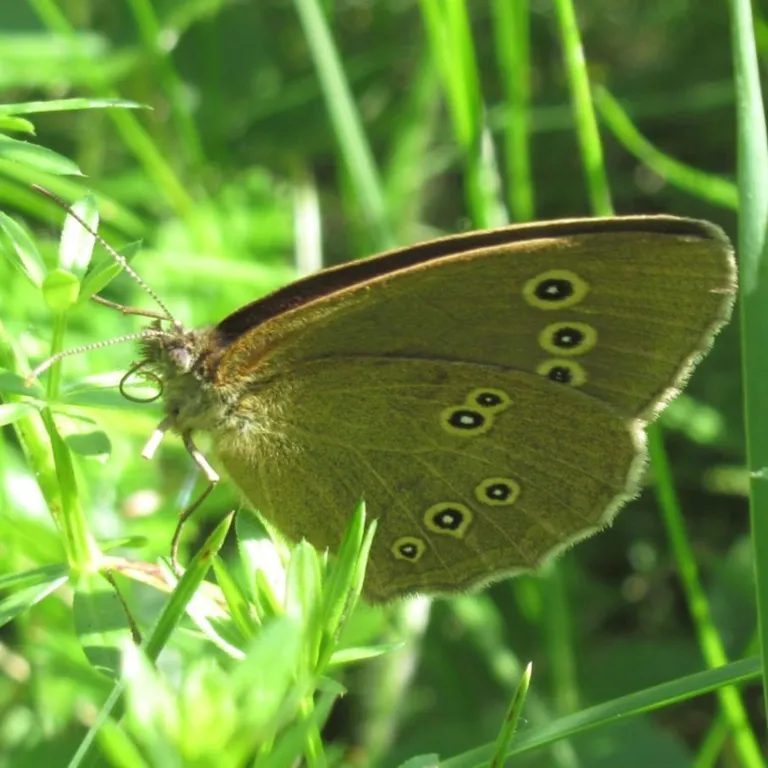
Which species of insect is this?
Aphantopus hyperantus
